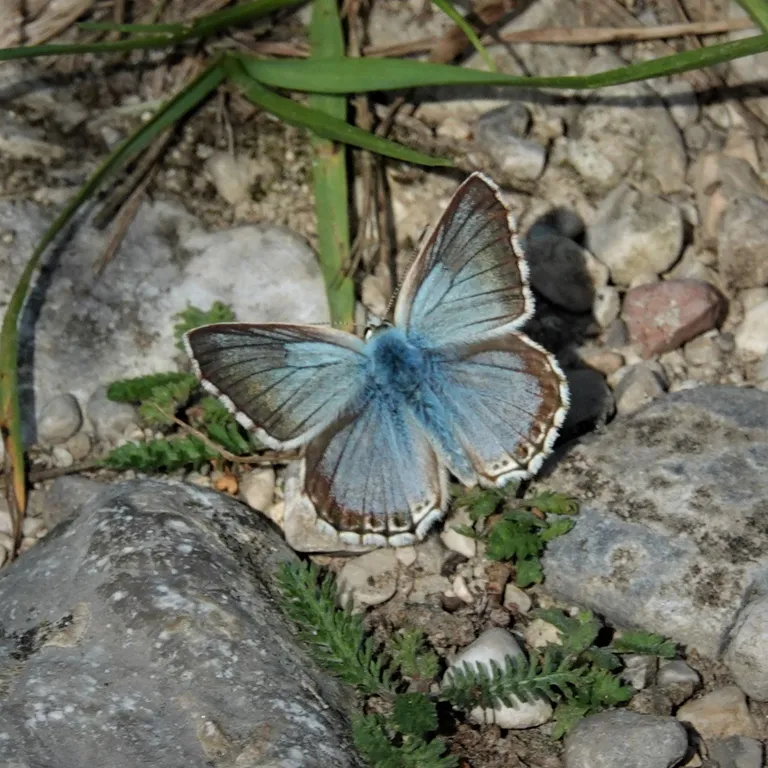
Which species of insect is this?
Lysandra coridon
